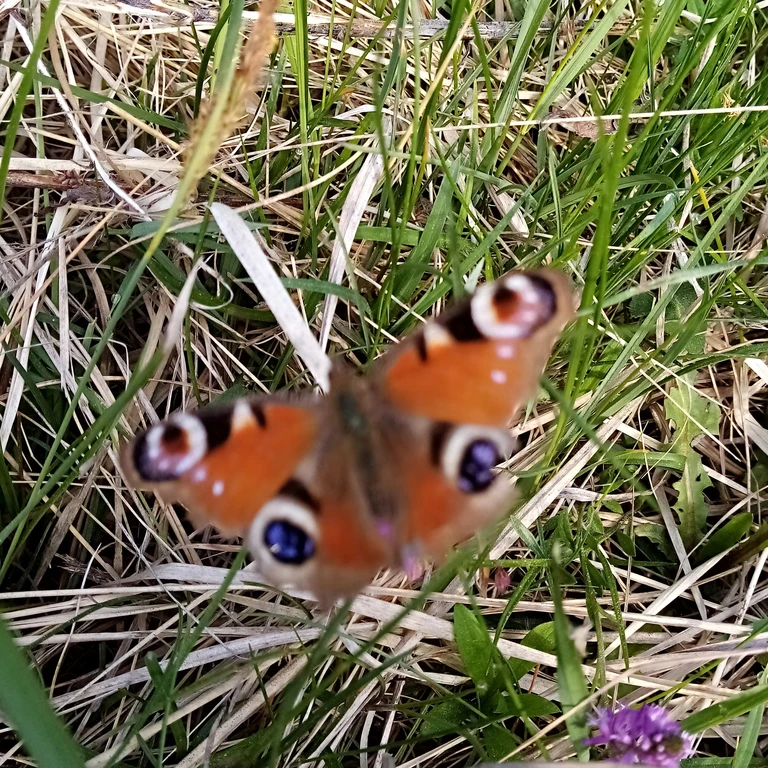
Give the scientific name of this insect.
Aglais io
